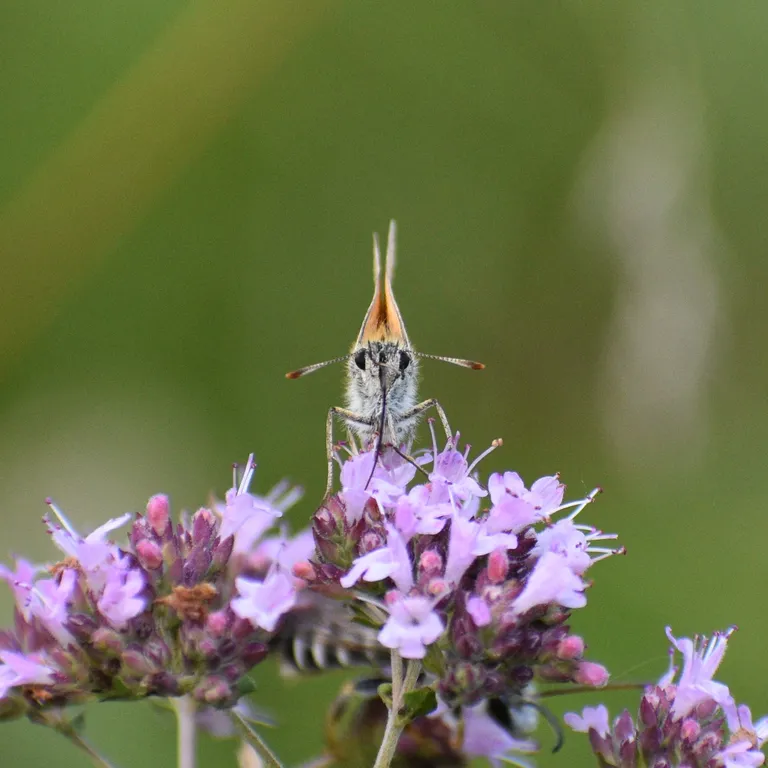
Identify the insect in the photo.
Thymelicus sylvestris
